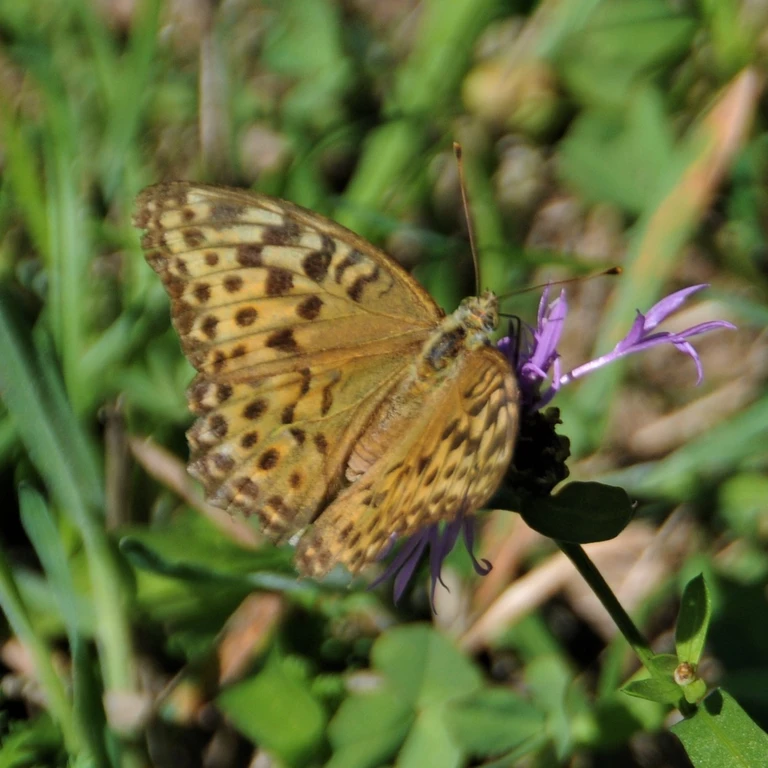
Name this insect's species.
Argynnis paphia
